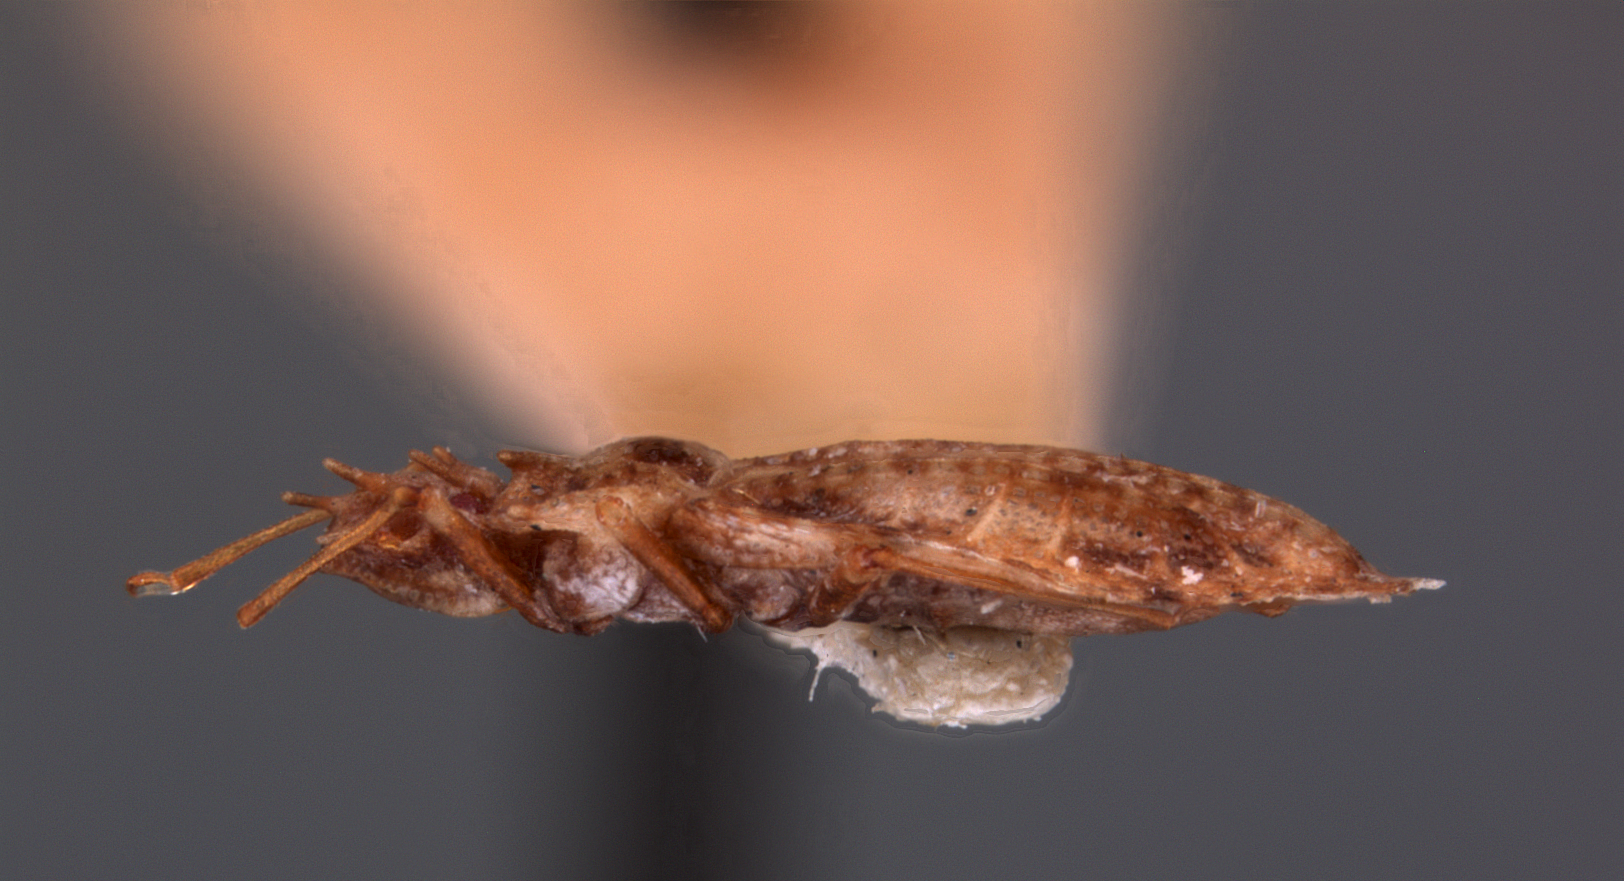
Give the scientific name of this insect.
Phatnoma hackeri
